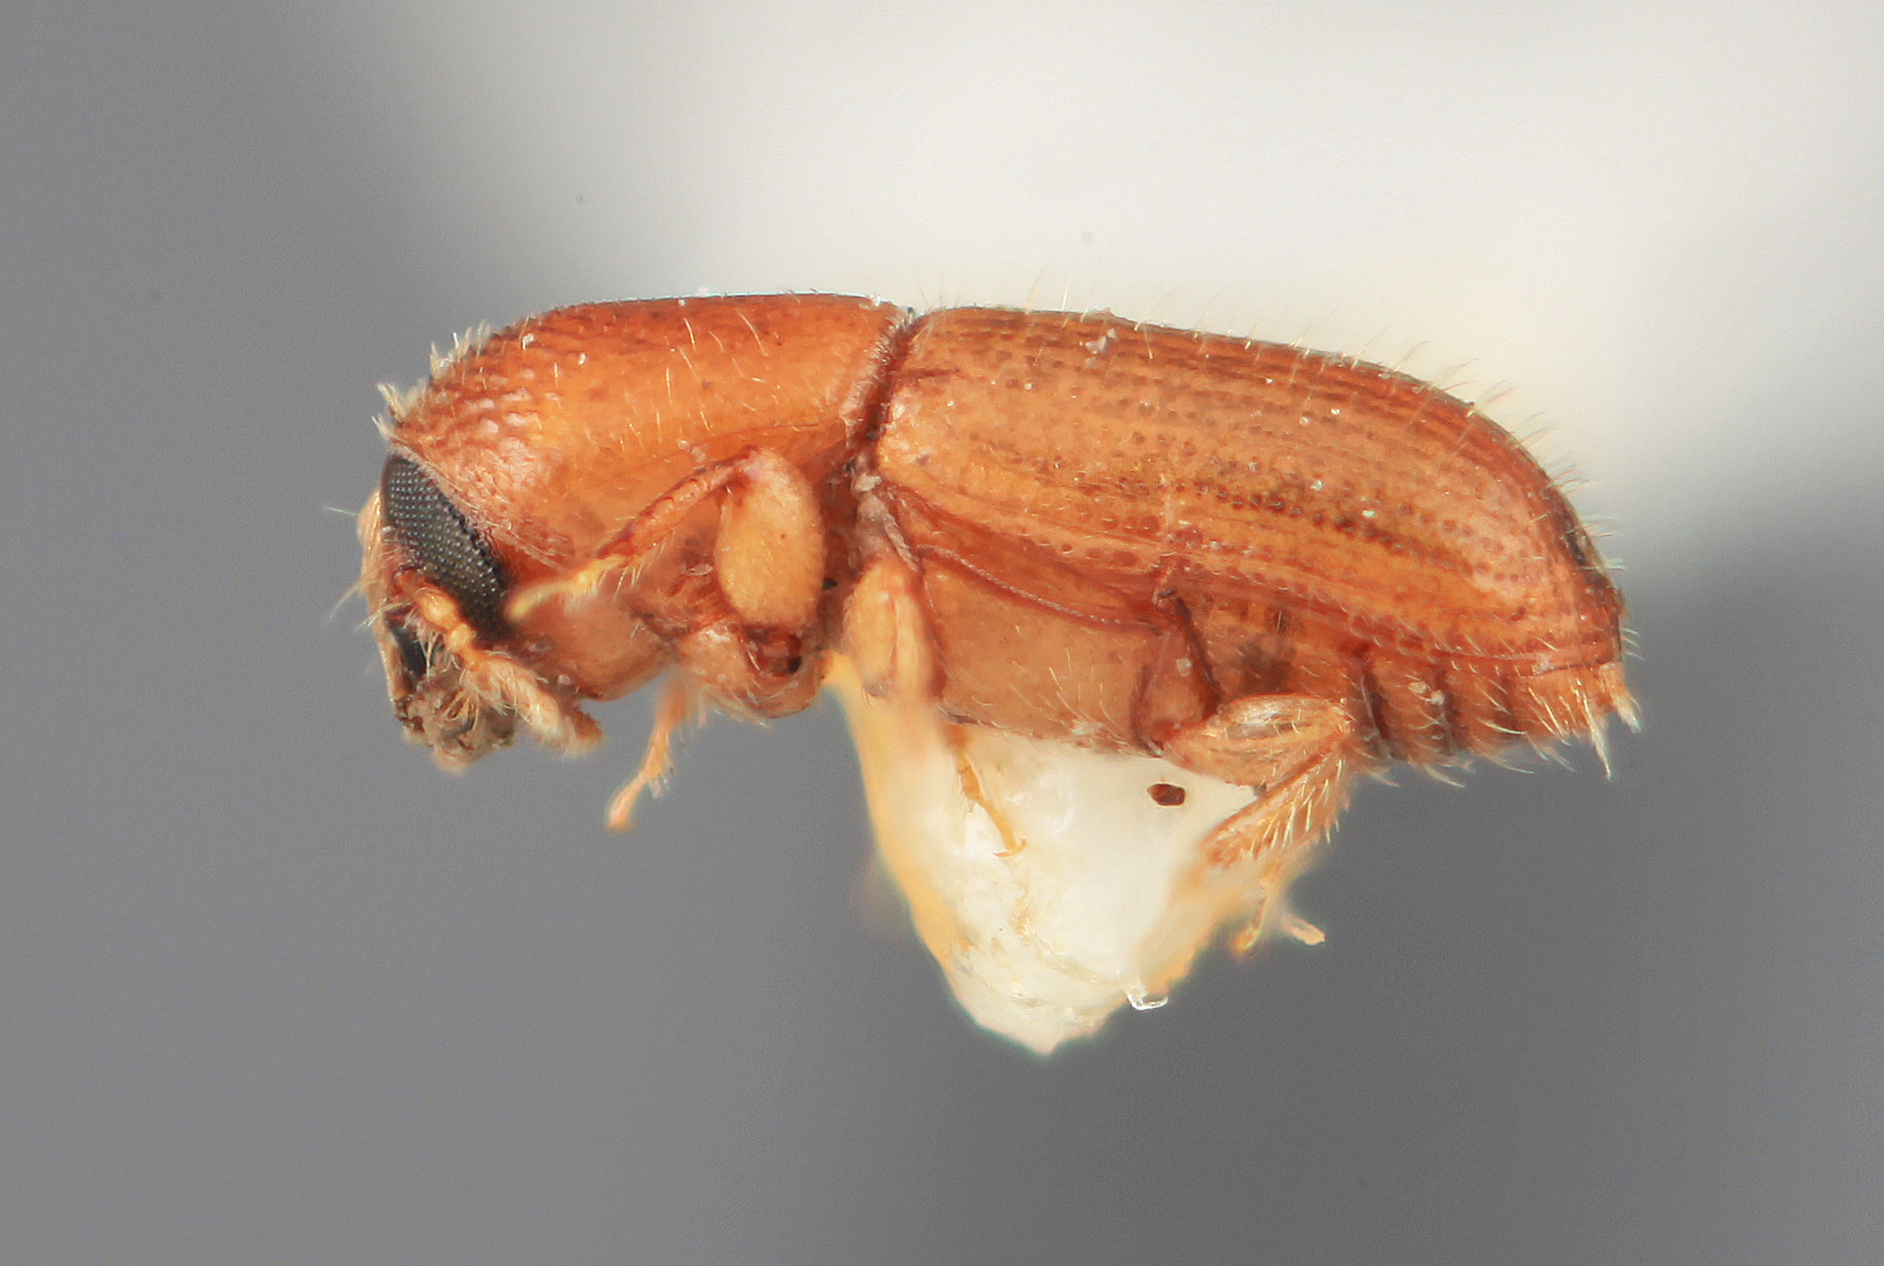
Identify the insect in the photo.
Scolytodes marginatus
